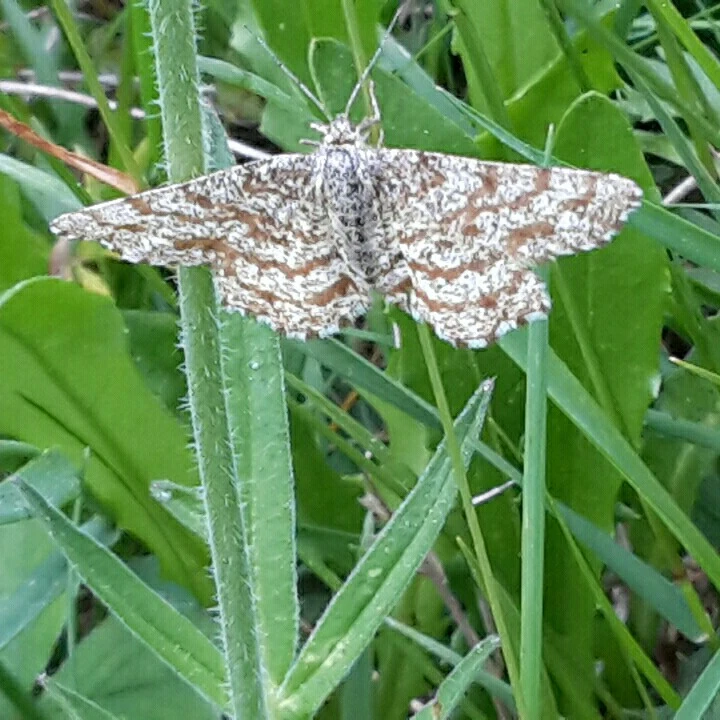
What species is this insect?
Ematurga atomaria
